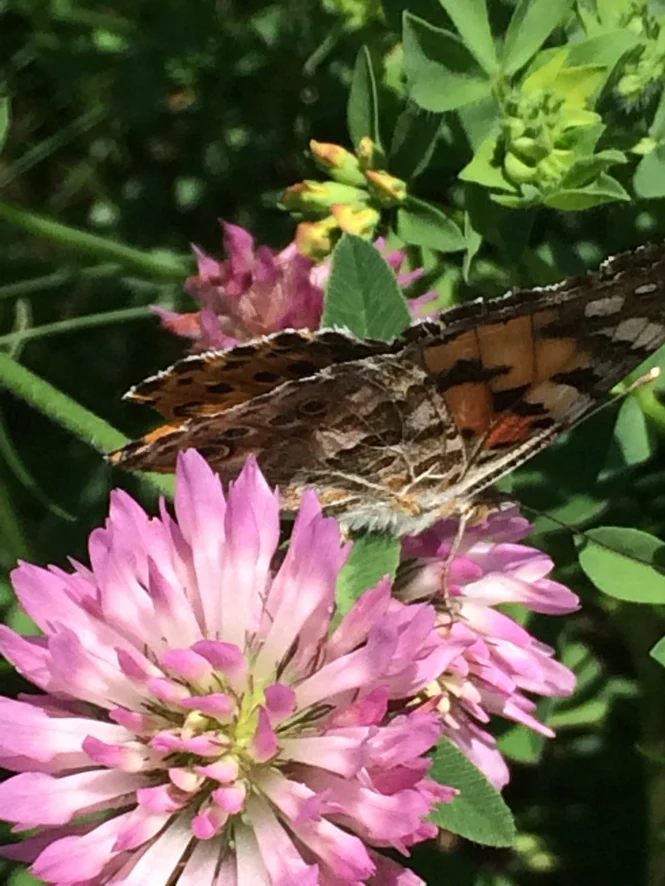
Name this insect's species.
Vanessa cardui
